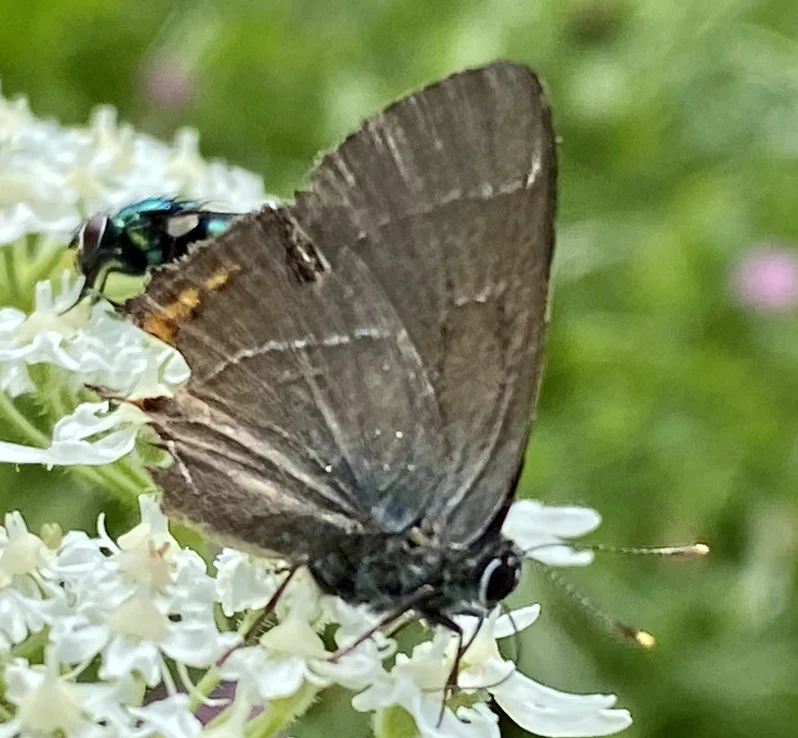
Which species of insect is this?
Satyrium w-album
